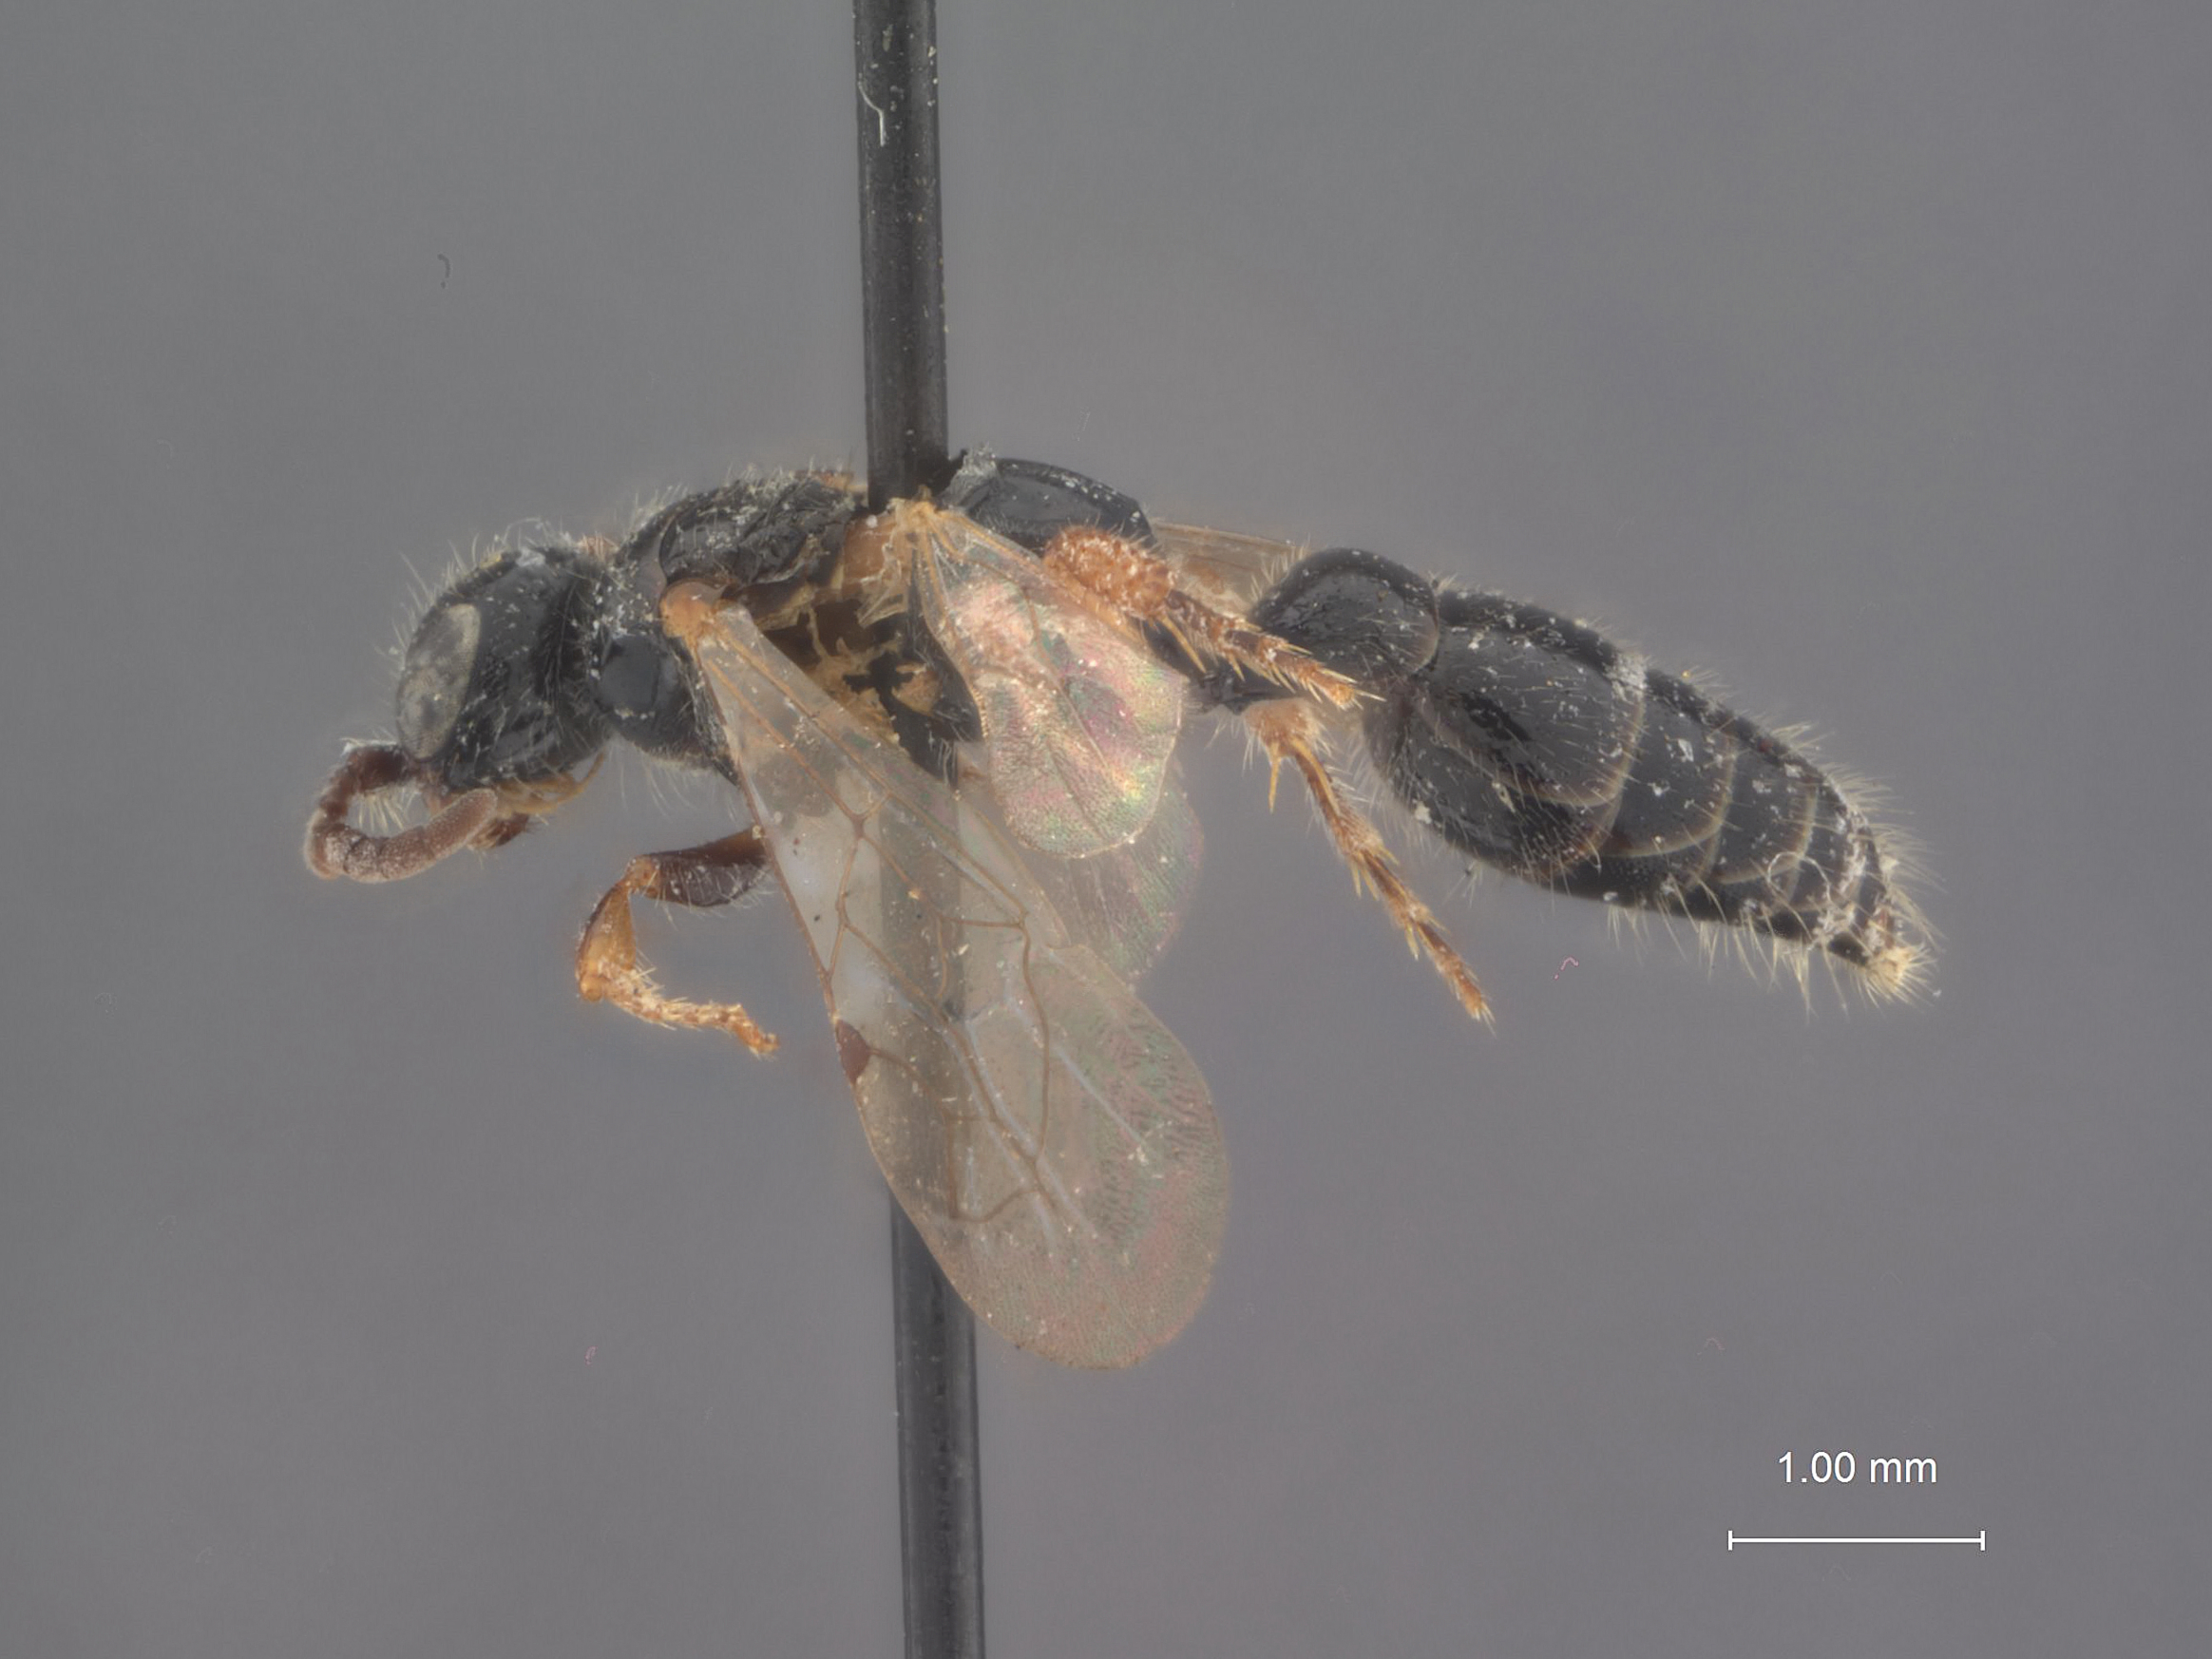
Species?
Tiphia levipunctata
